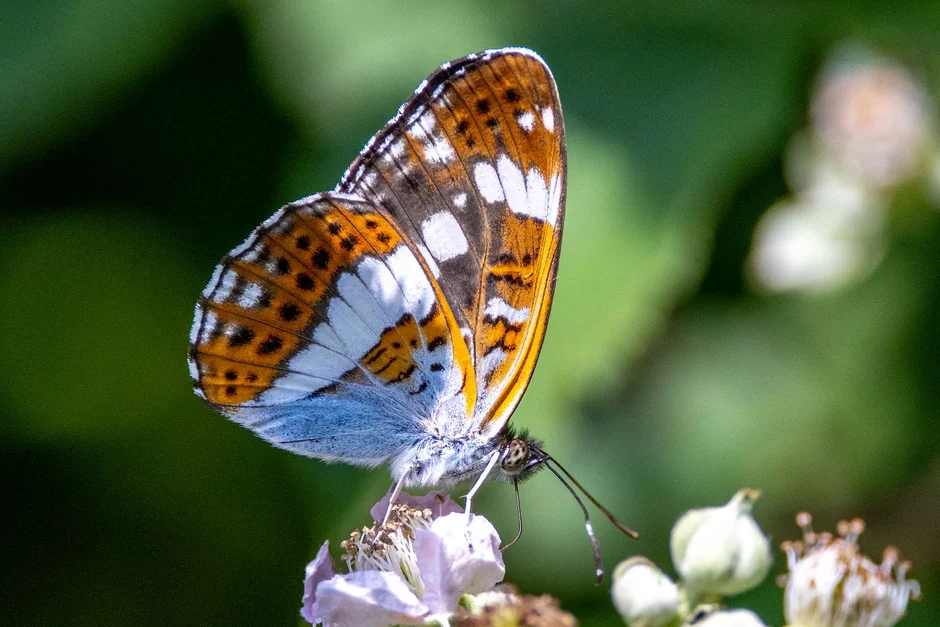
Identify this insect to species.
Limenitis camilla (also Ladoga camilla)
